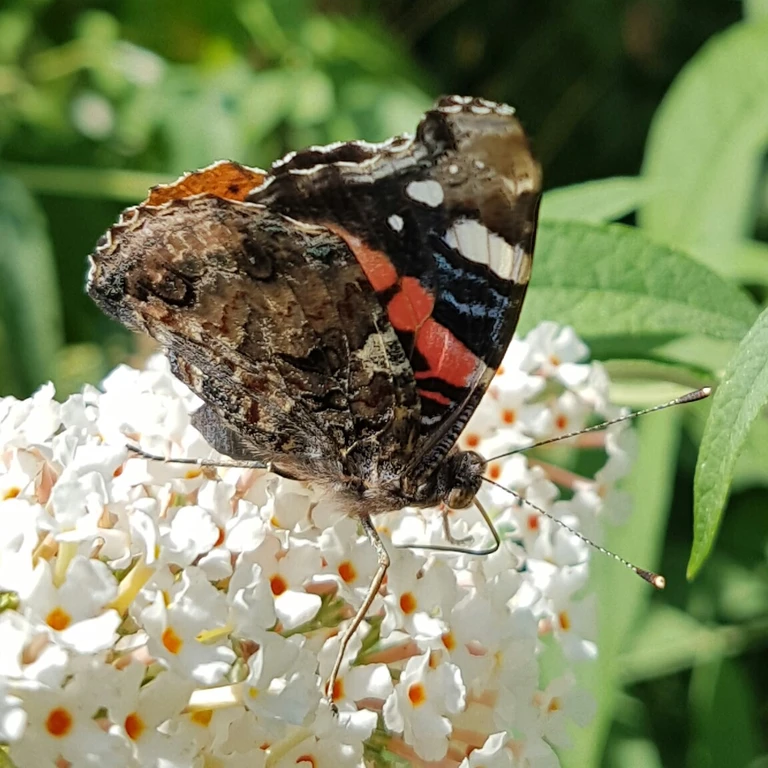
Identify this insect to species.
Vanessa atalanta
